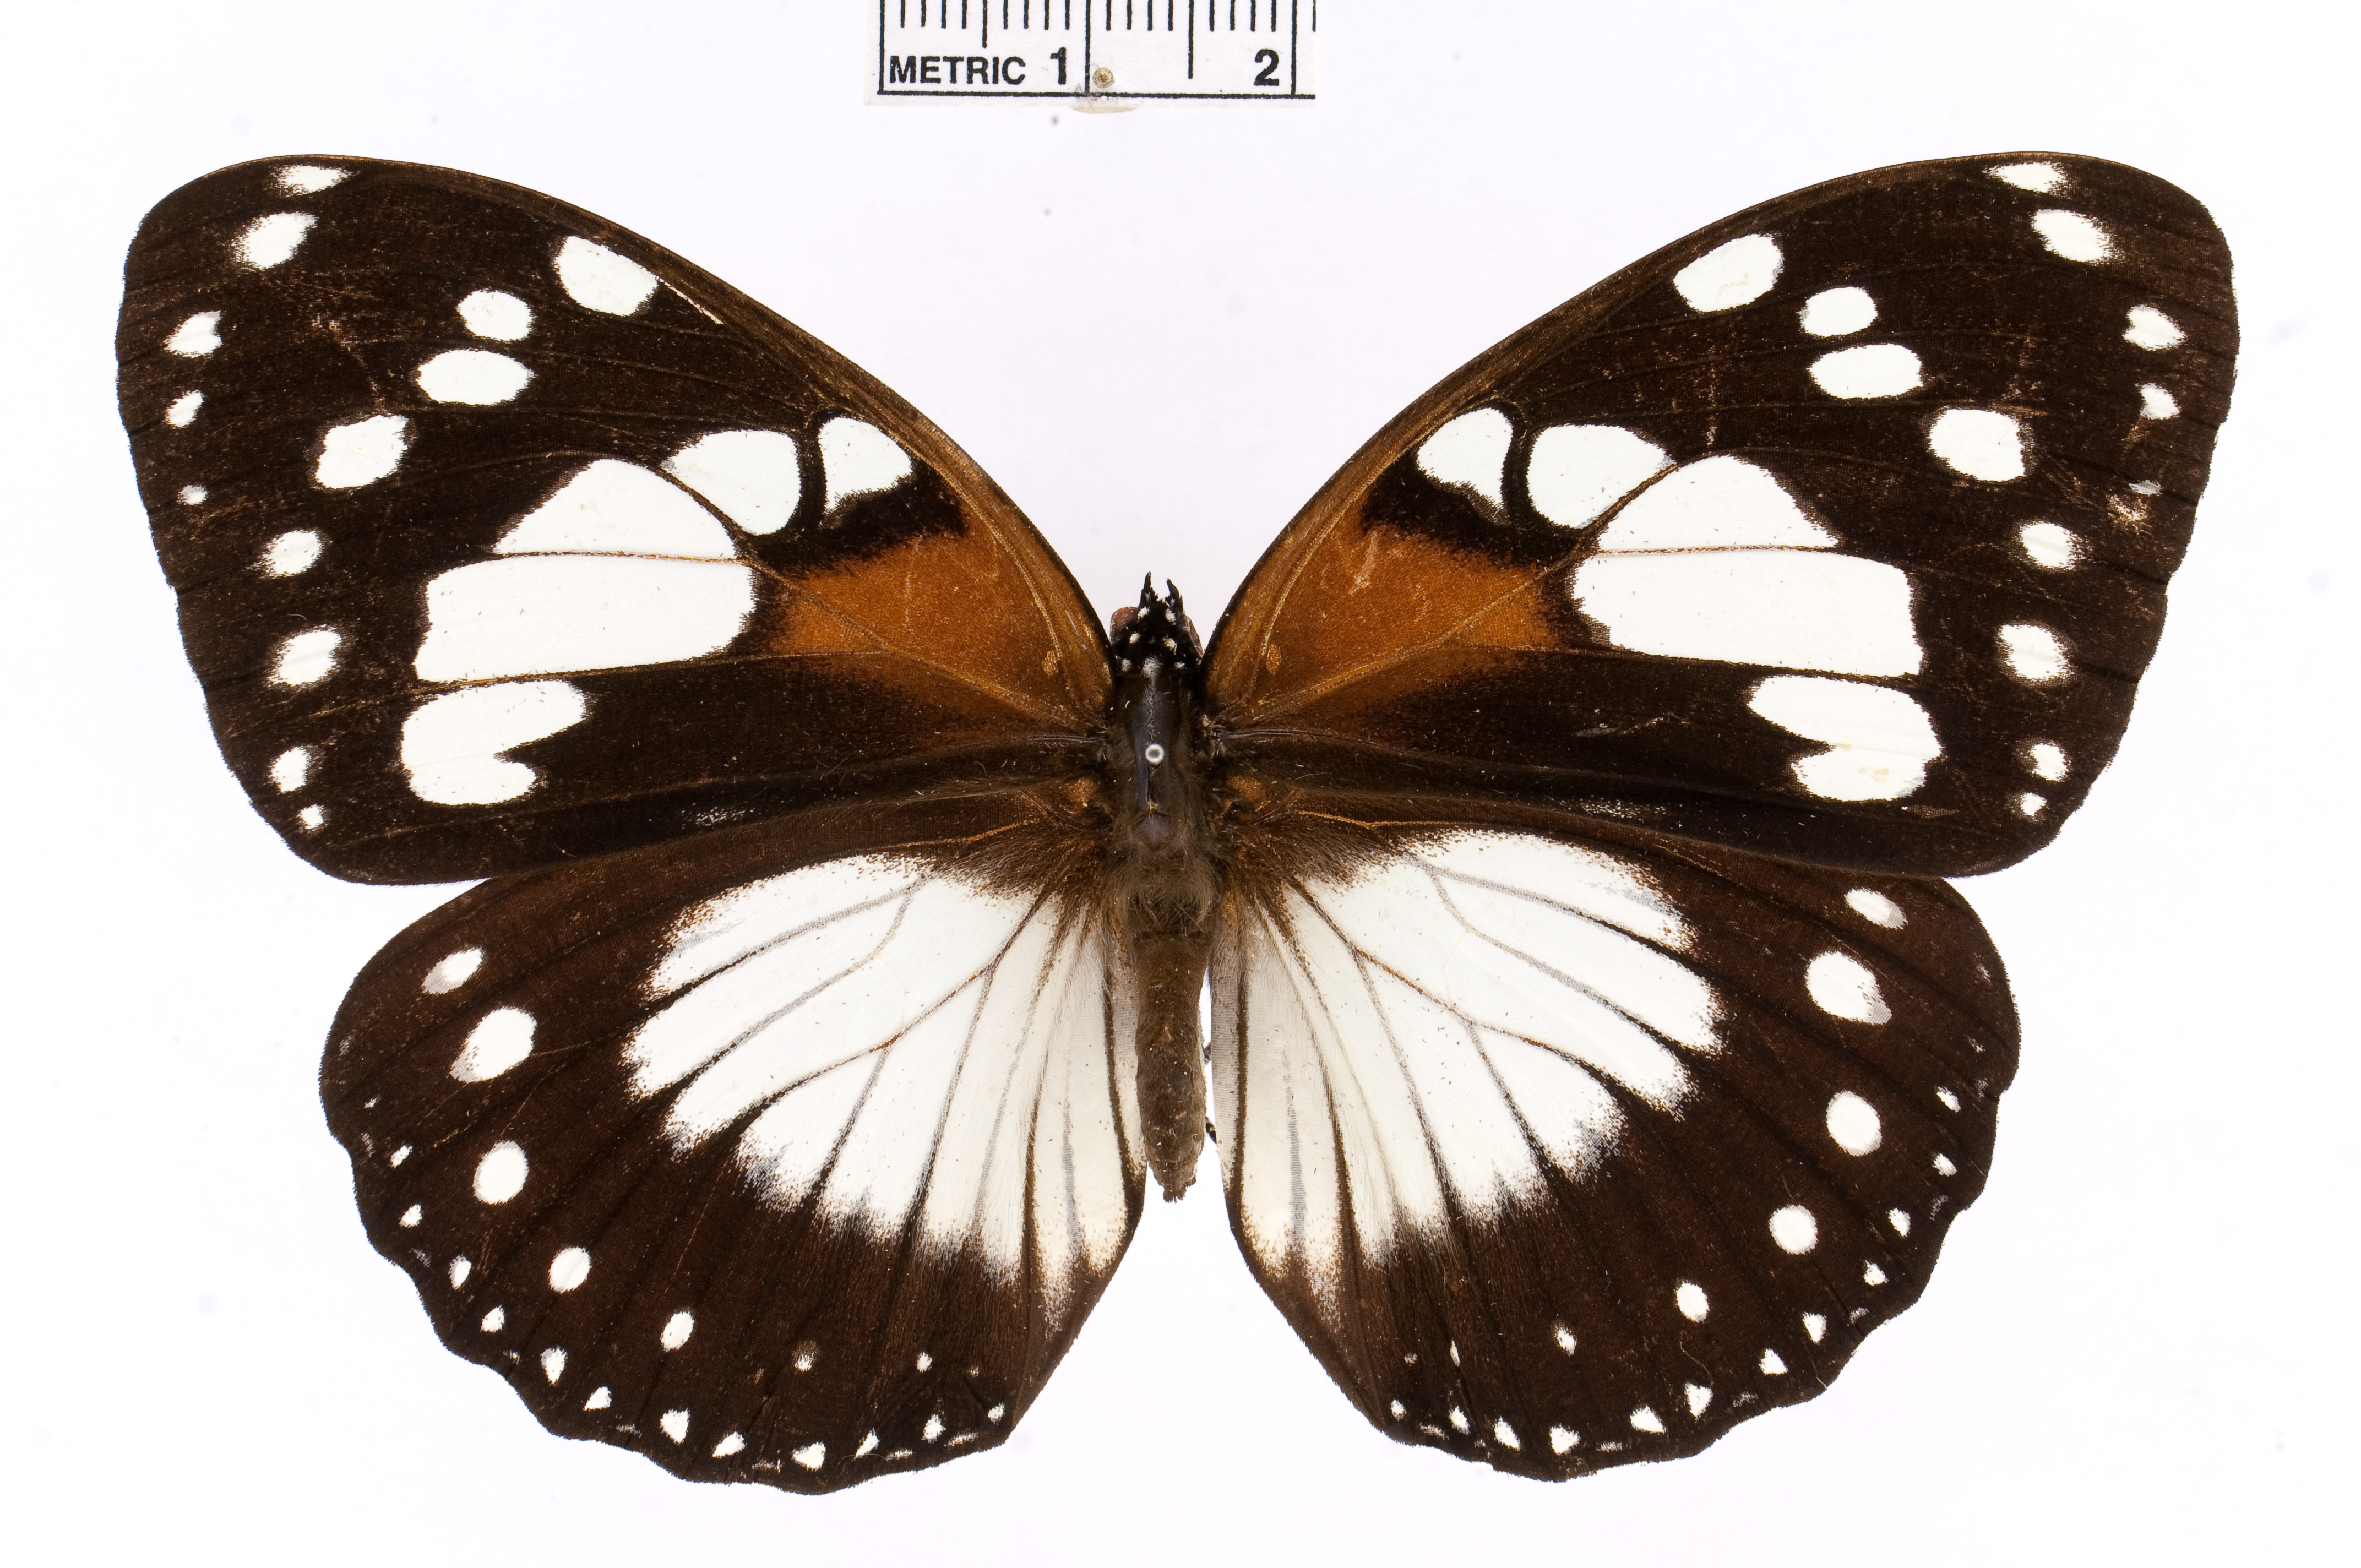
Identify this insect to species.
Euxanthe tiberius
